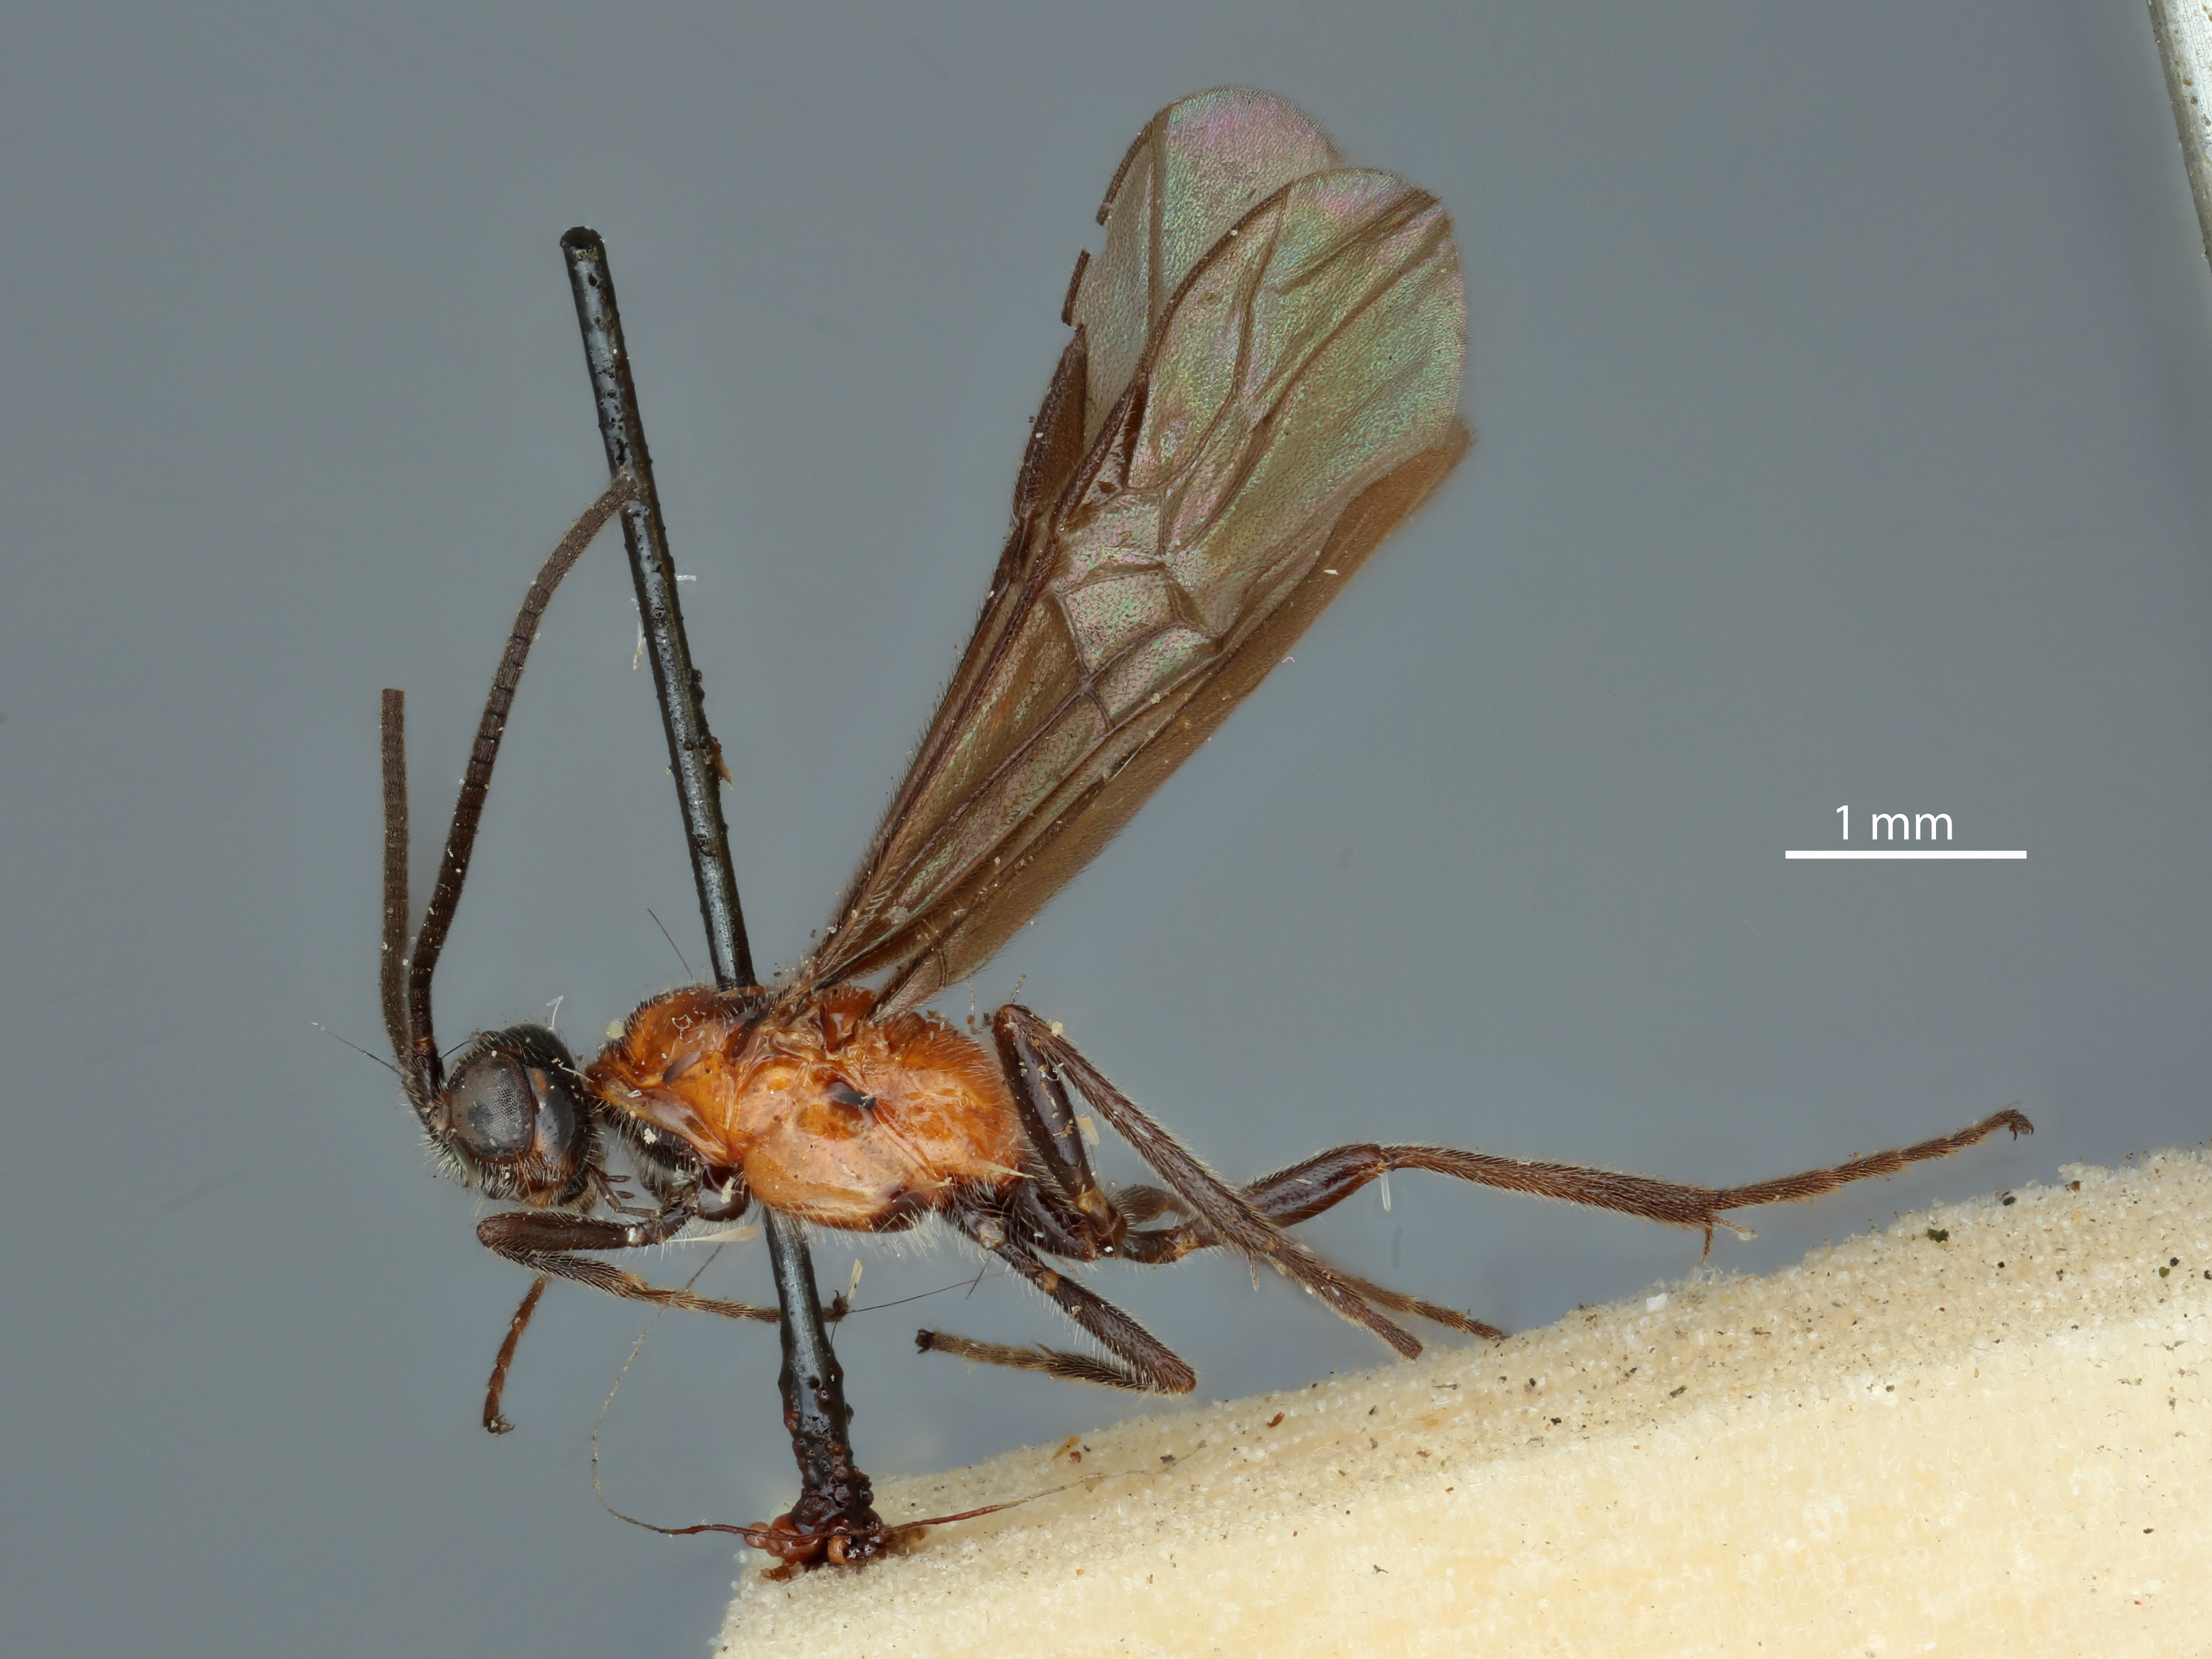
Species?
Bracon koebelei
